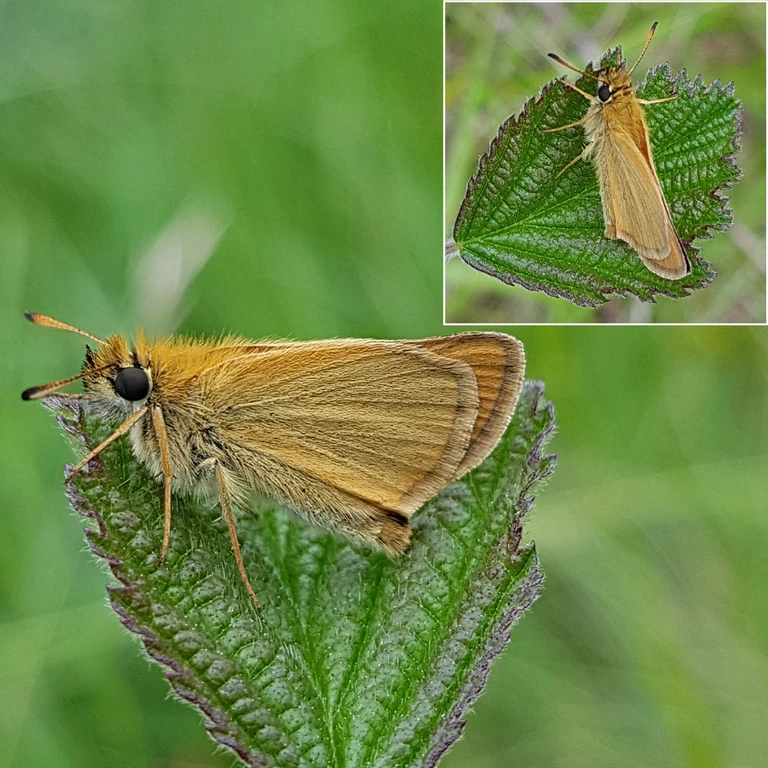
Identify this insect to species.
Thymelicus lineola
